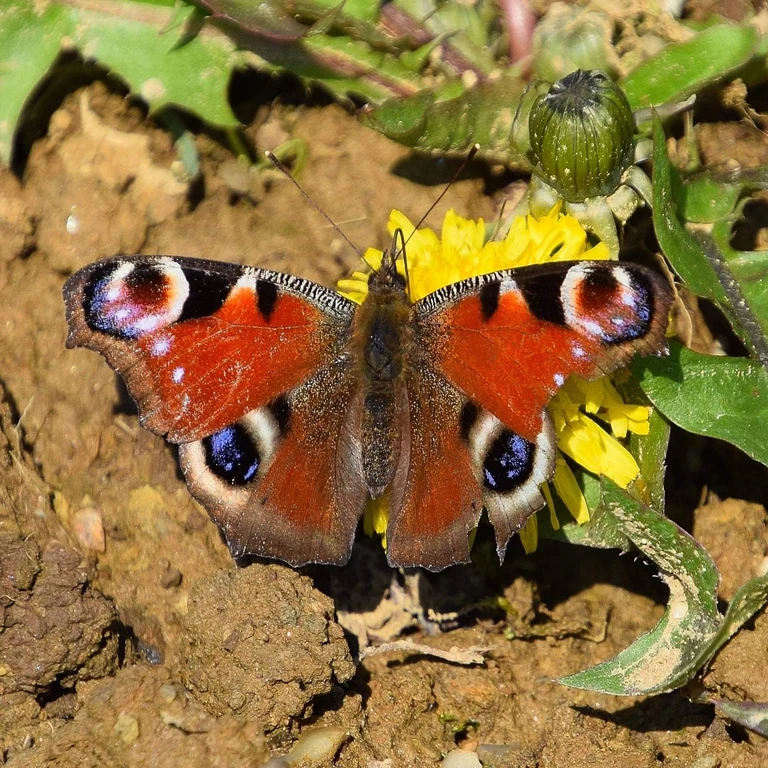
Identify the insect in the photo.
Aglais io
